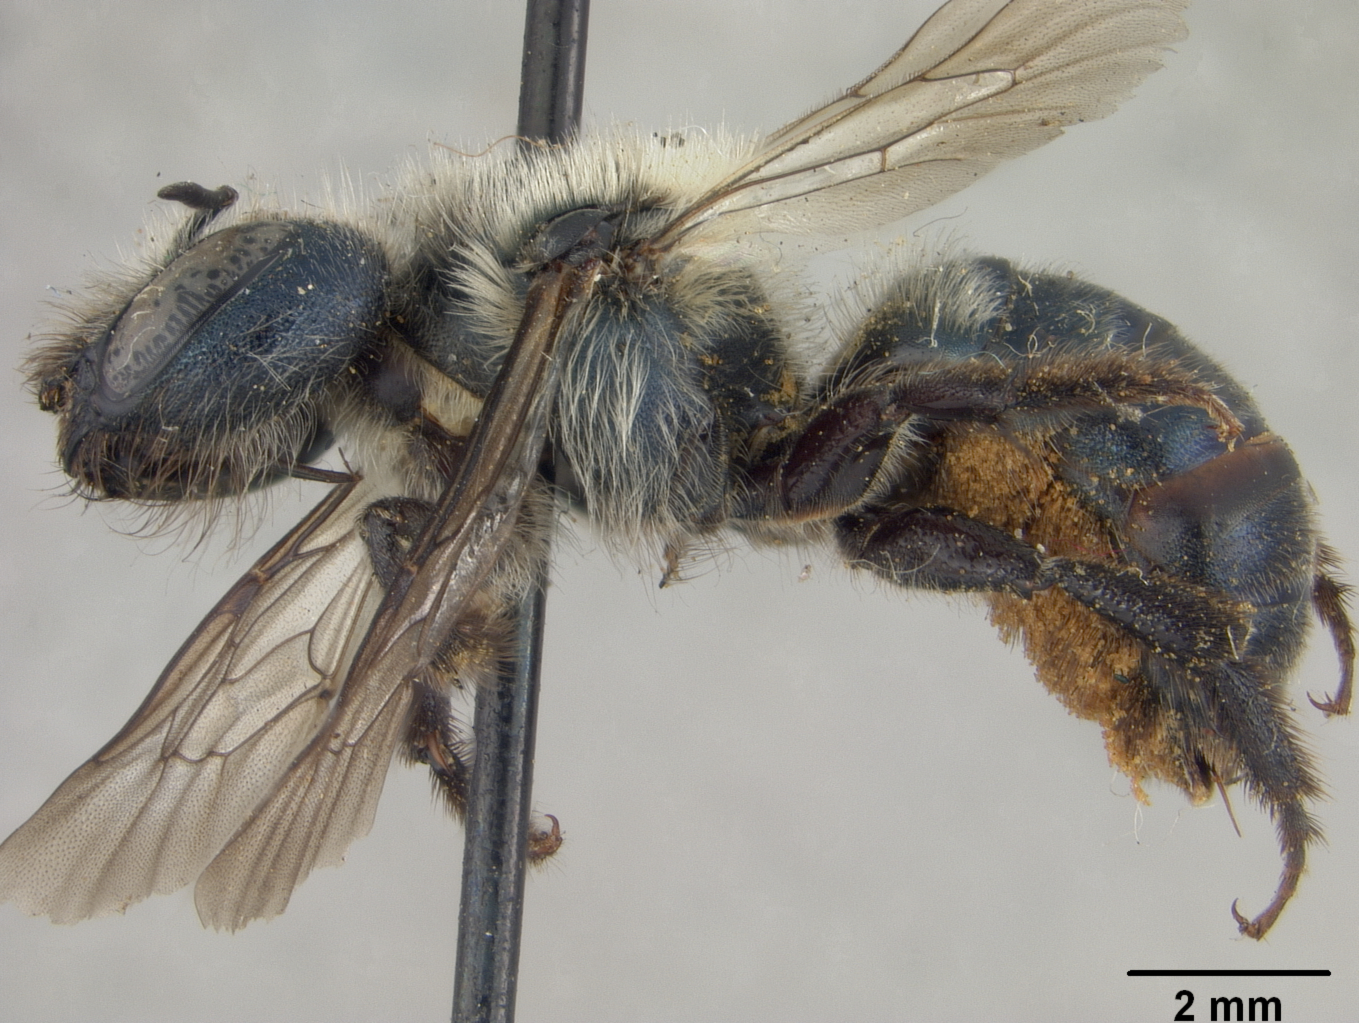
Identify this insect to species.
Osmia felti
